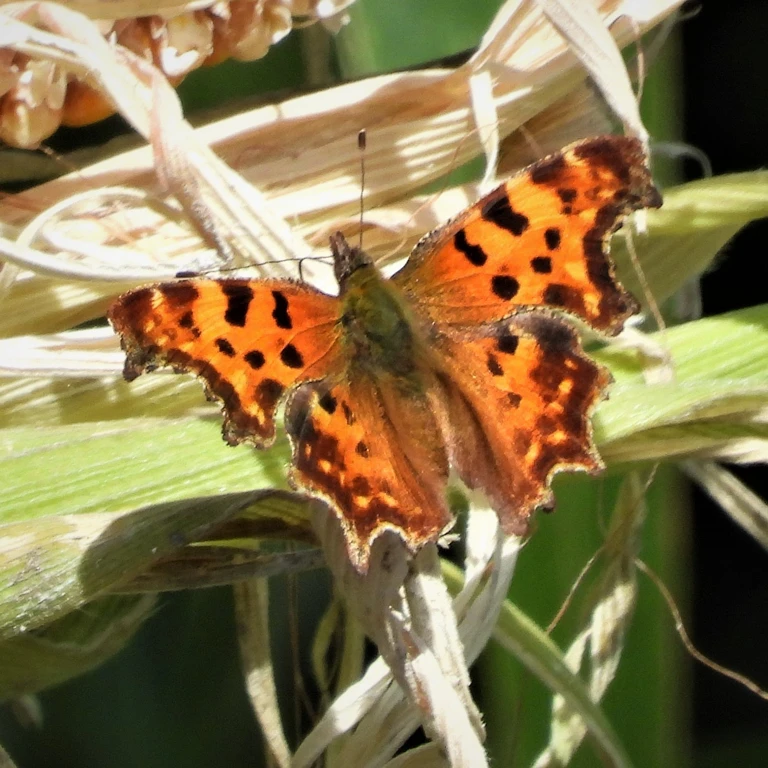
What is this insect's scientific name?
Polygonia c-album
